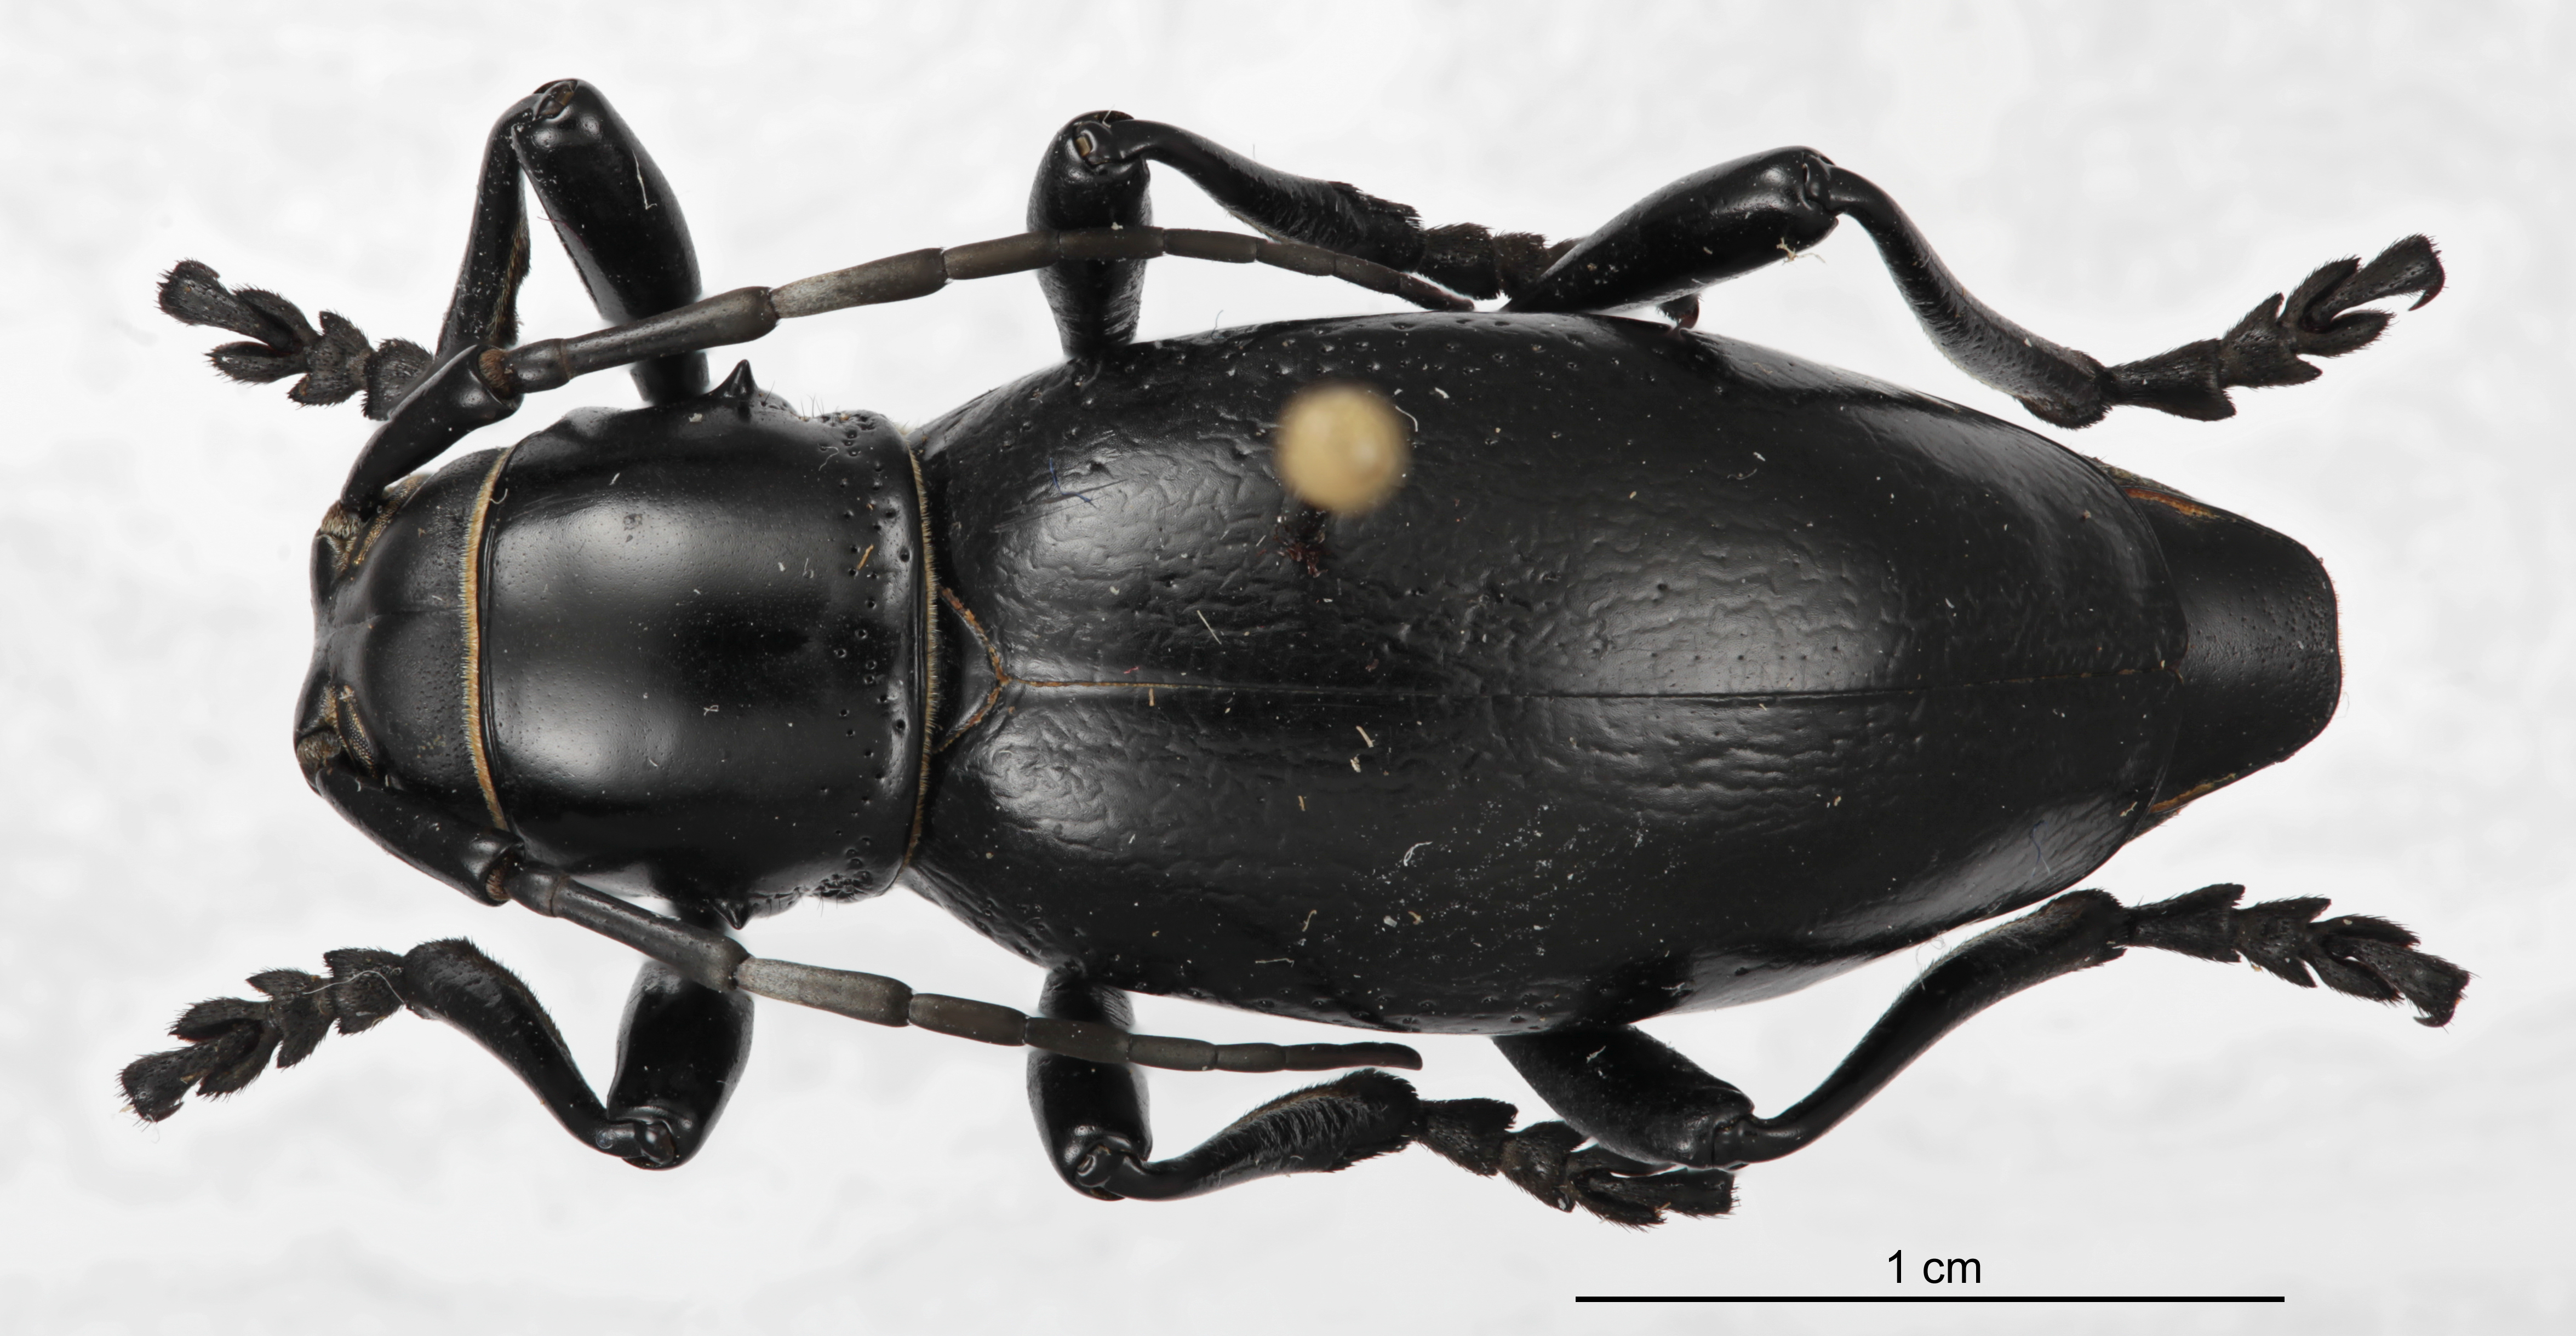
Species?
Moneilema armatum
